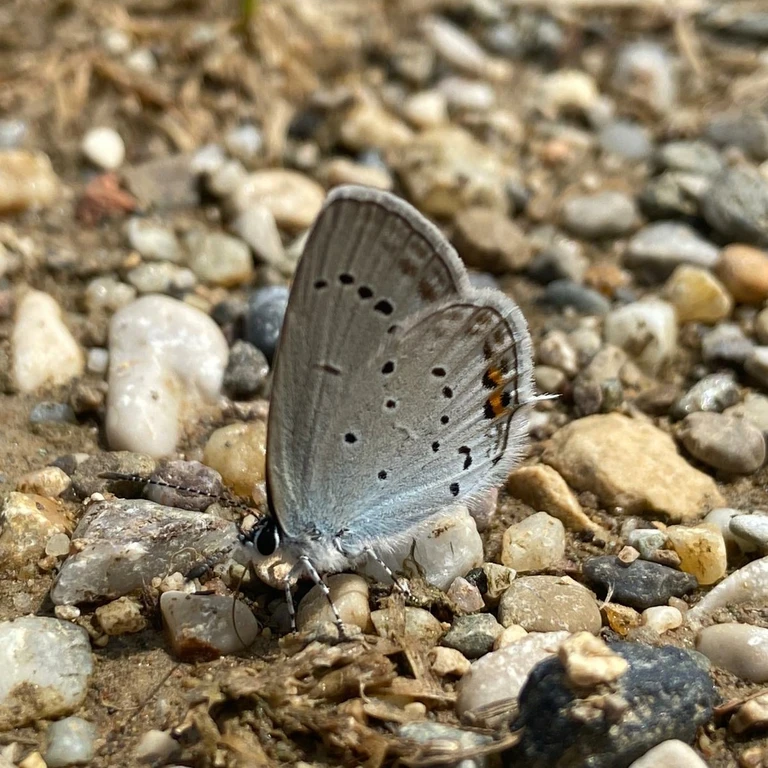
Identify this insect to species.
Cupido argiades (also Elkalyce argiades)
